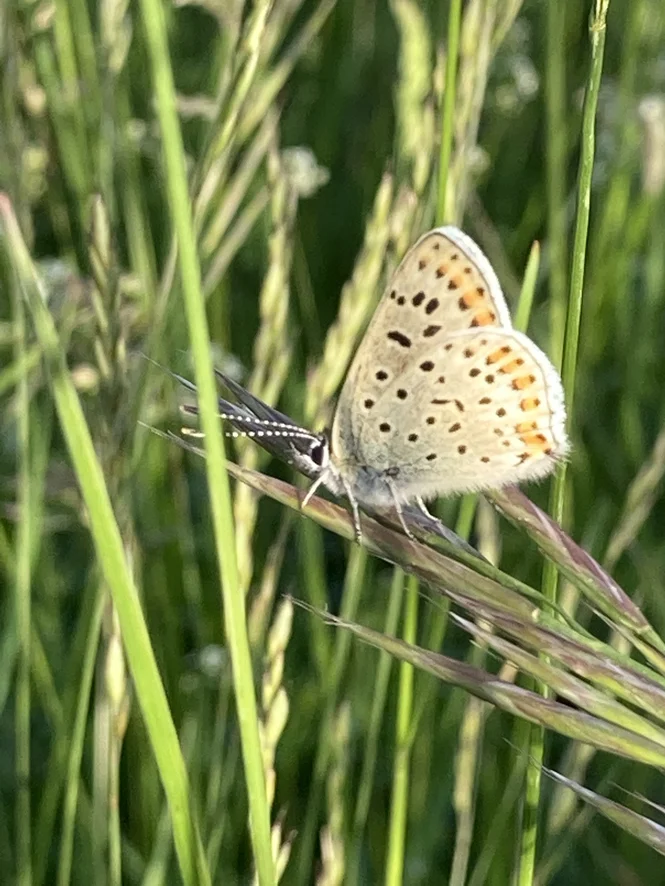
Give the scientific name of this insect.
Lycaena tityrus (also Loweia tityrus)
